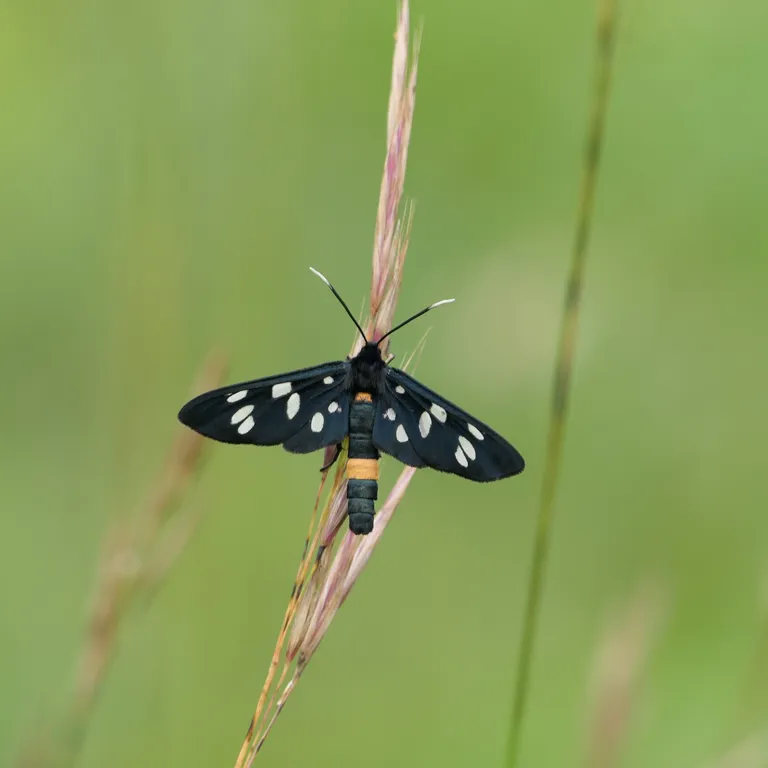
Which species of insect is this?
Amata phegea
